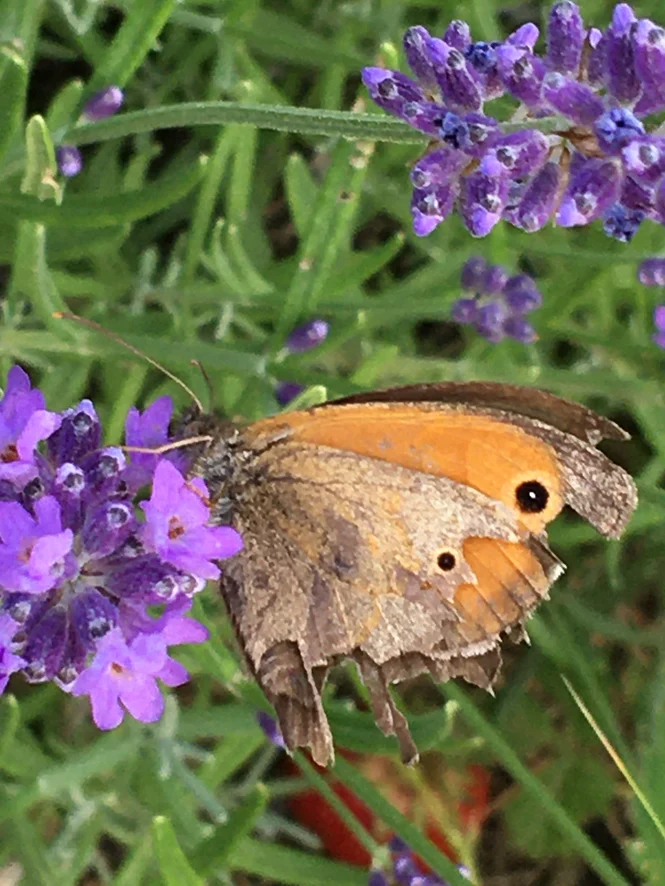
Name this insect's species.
Maniola jurtina
